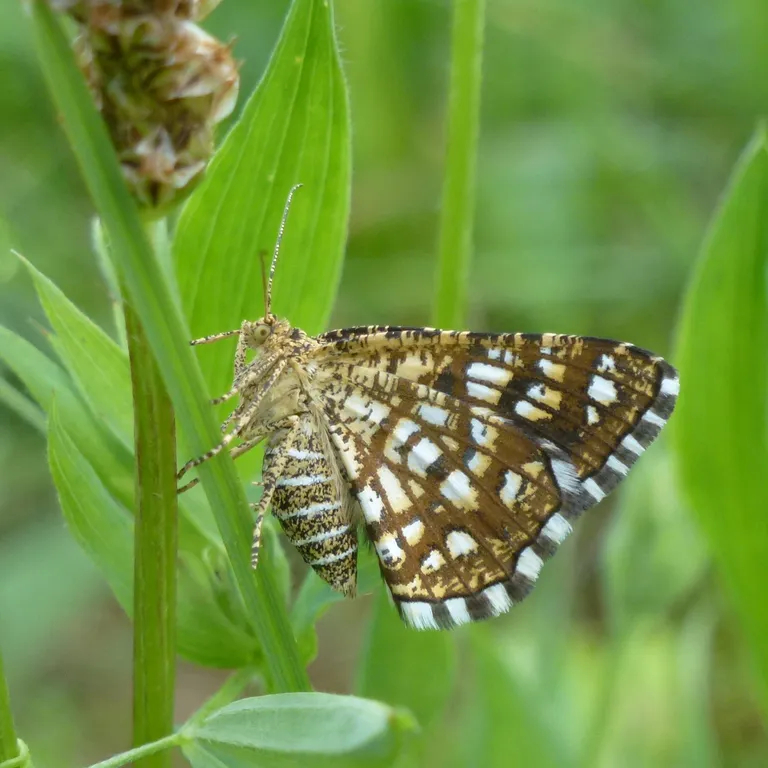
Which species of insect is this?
Chiasmia clathrata
